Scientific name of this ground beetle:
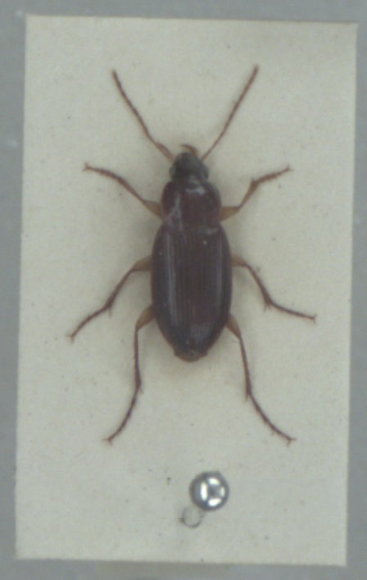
Calathus mollis
